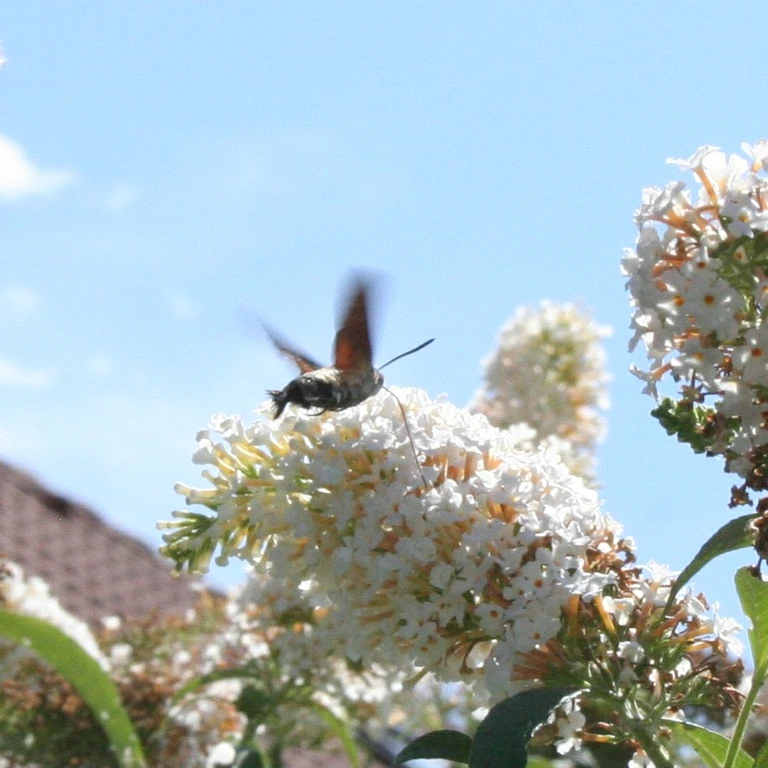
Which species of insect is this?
Macroglossum stellatarum
